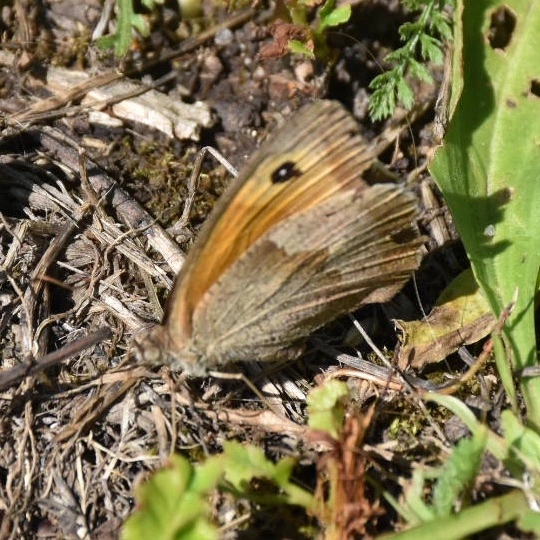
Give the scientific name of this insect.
Maniola jurtina
